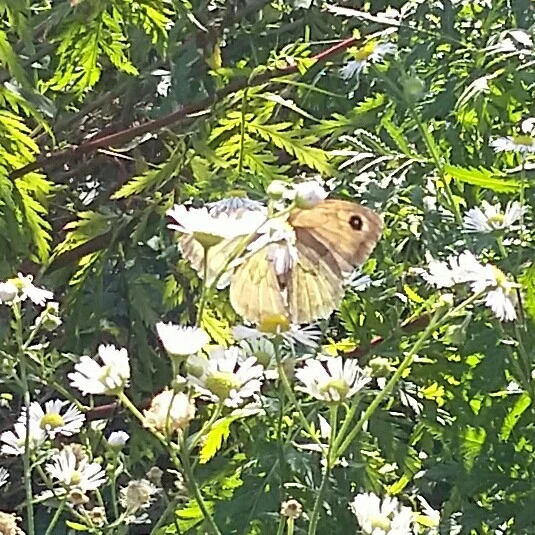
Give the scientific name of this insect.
Maniola jurtina
